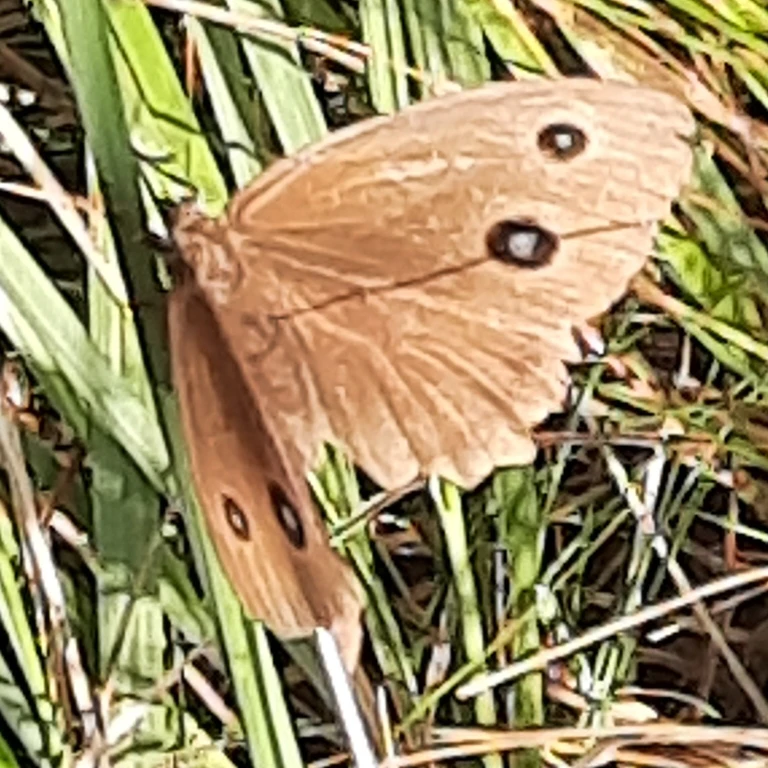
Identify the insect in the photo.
Minois dryas
